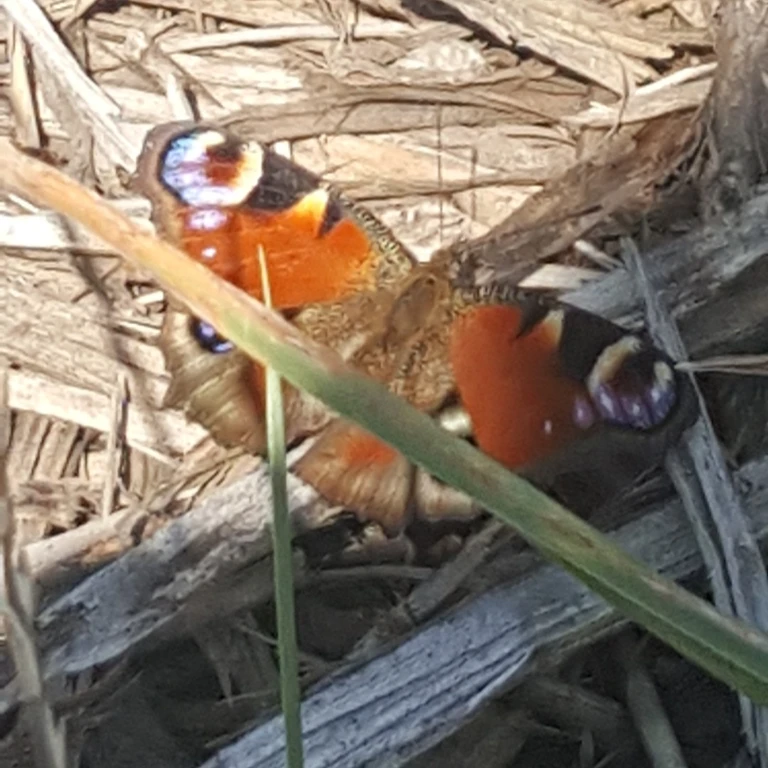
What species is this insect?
Aglais io
